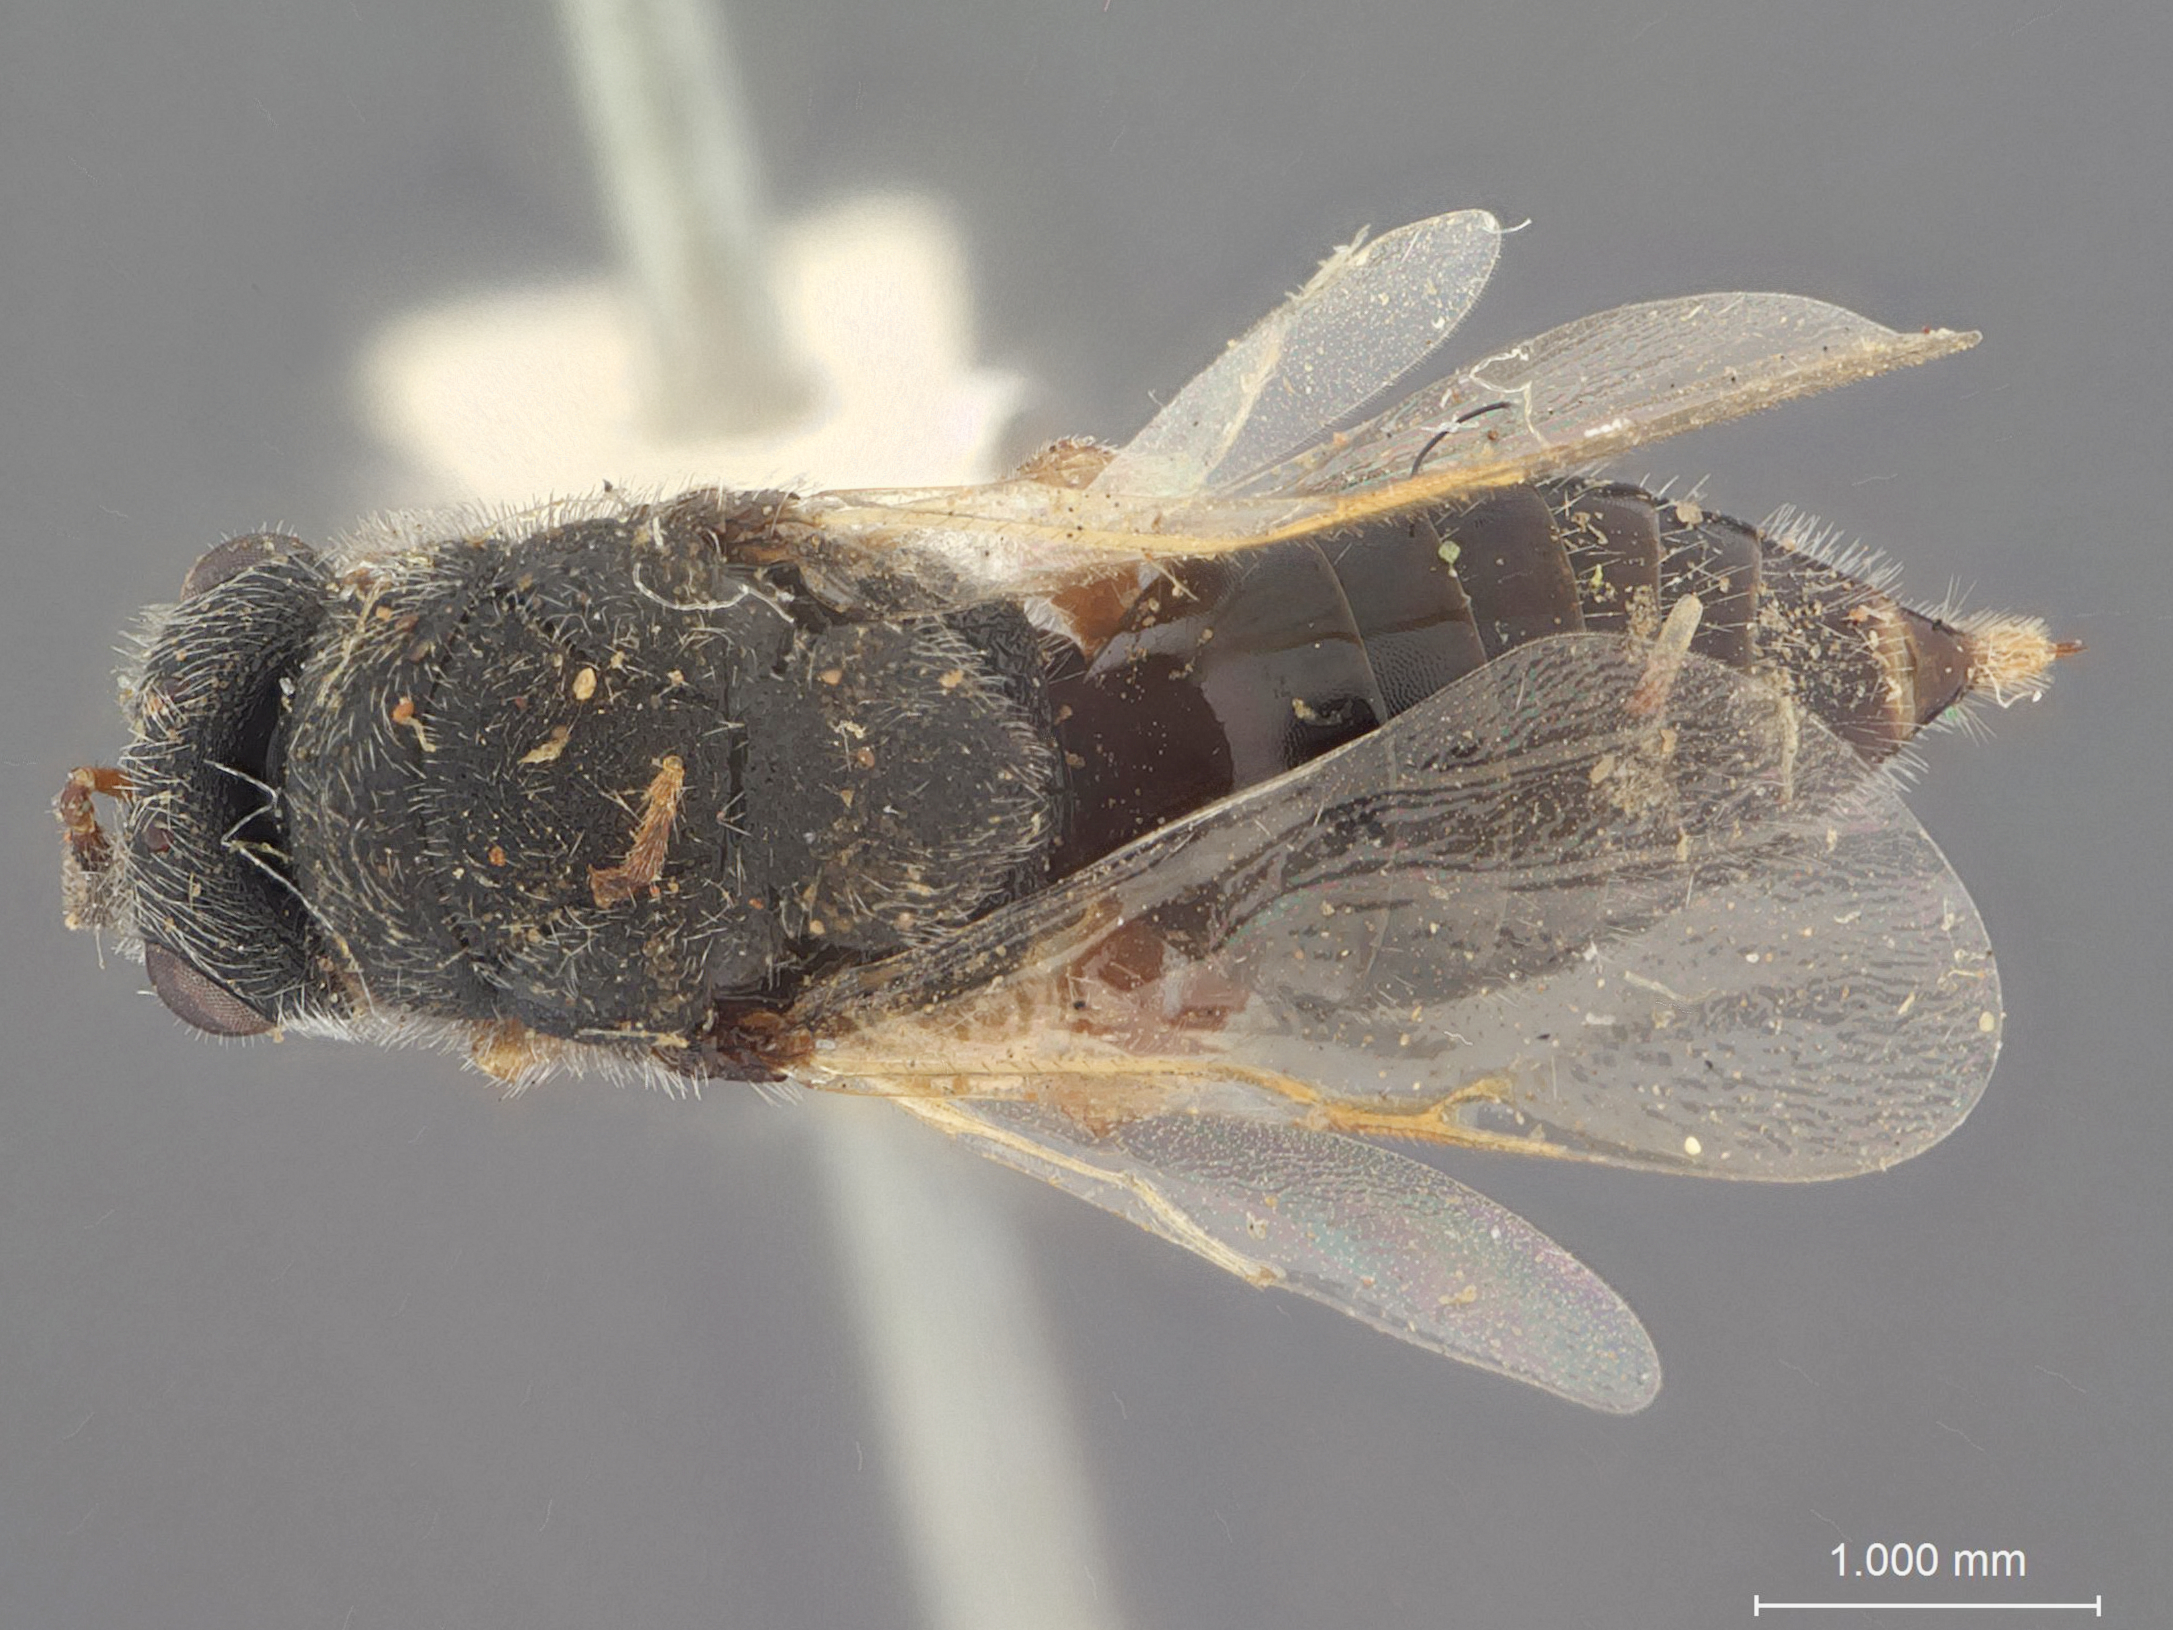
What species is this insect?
Harmolita opuntiae
